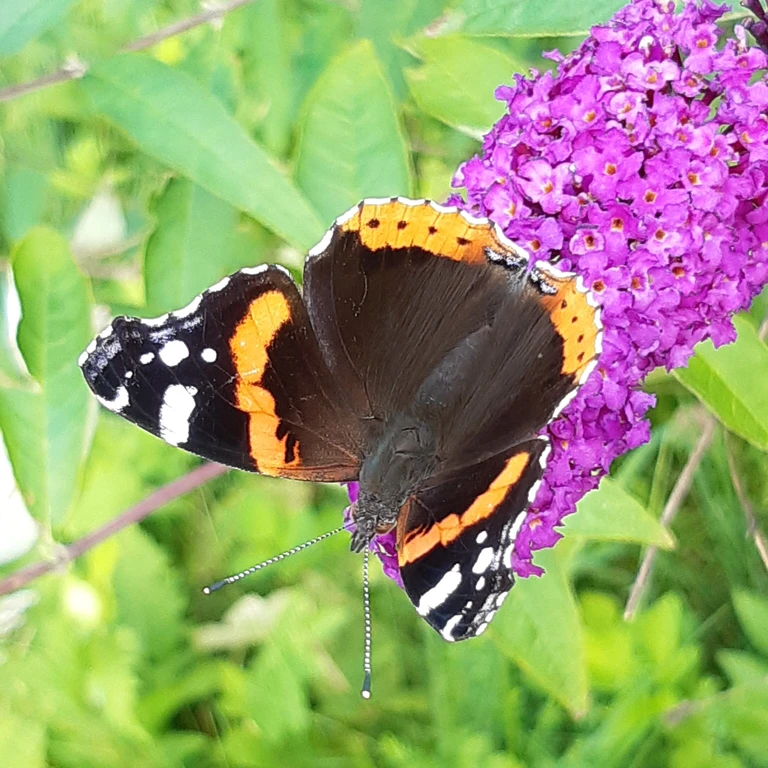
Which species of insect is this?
Vanessa atalanta
